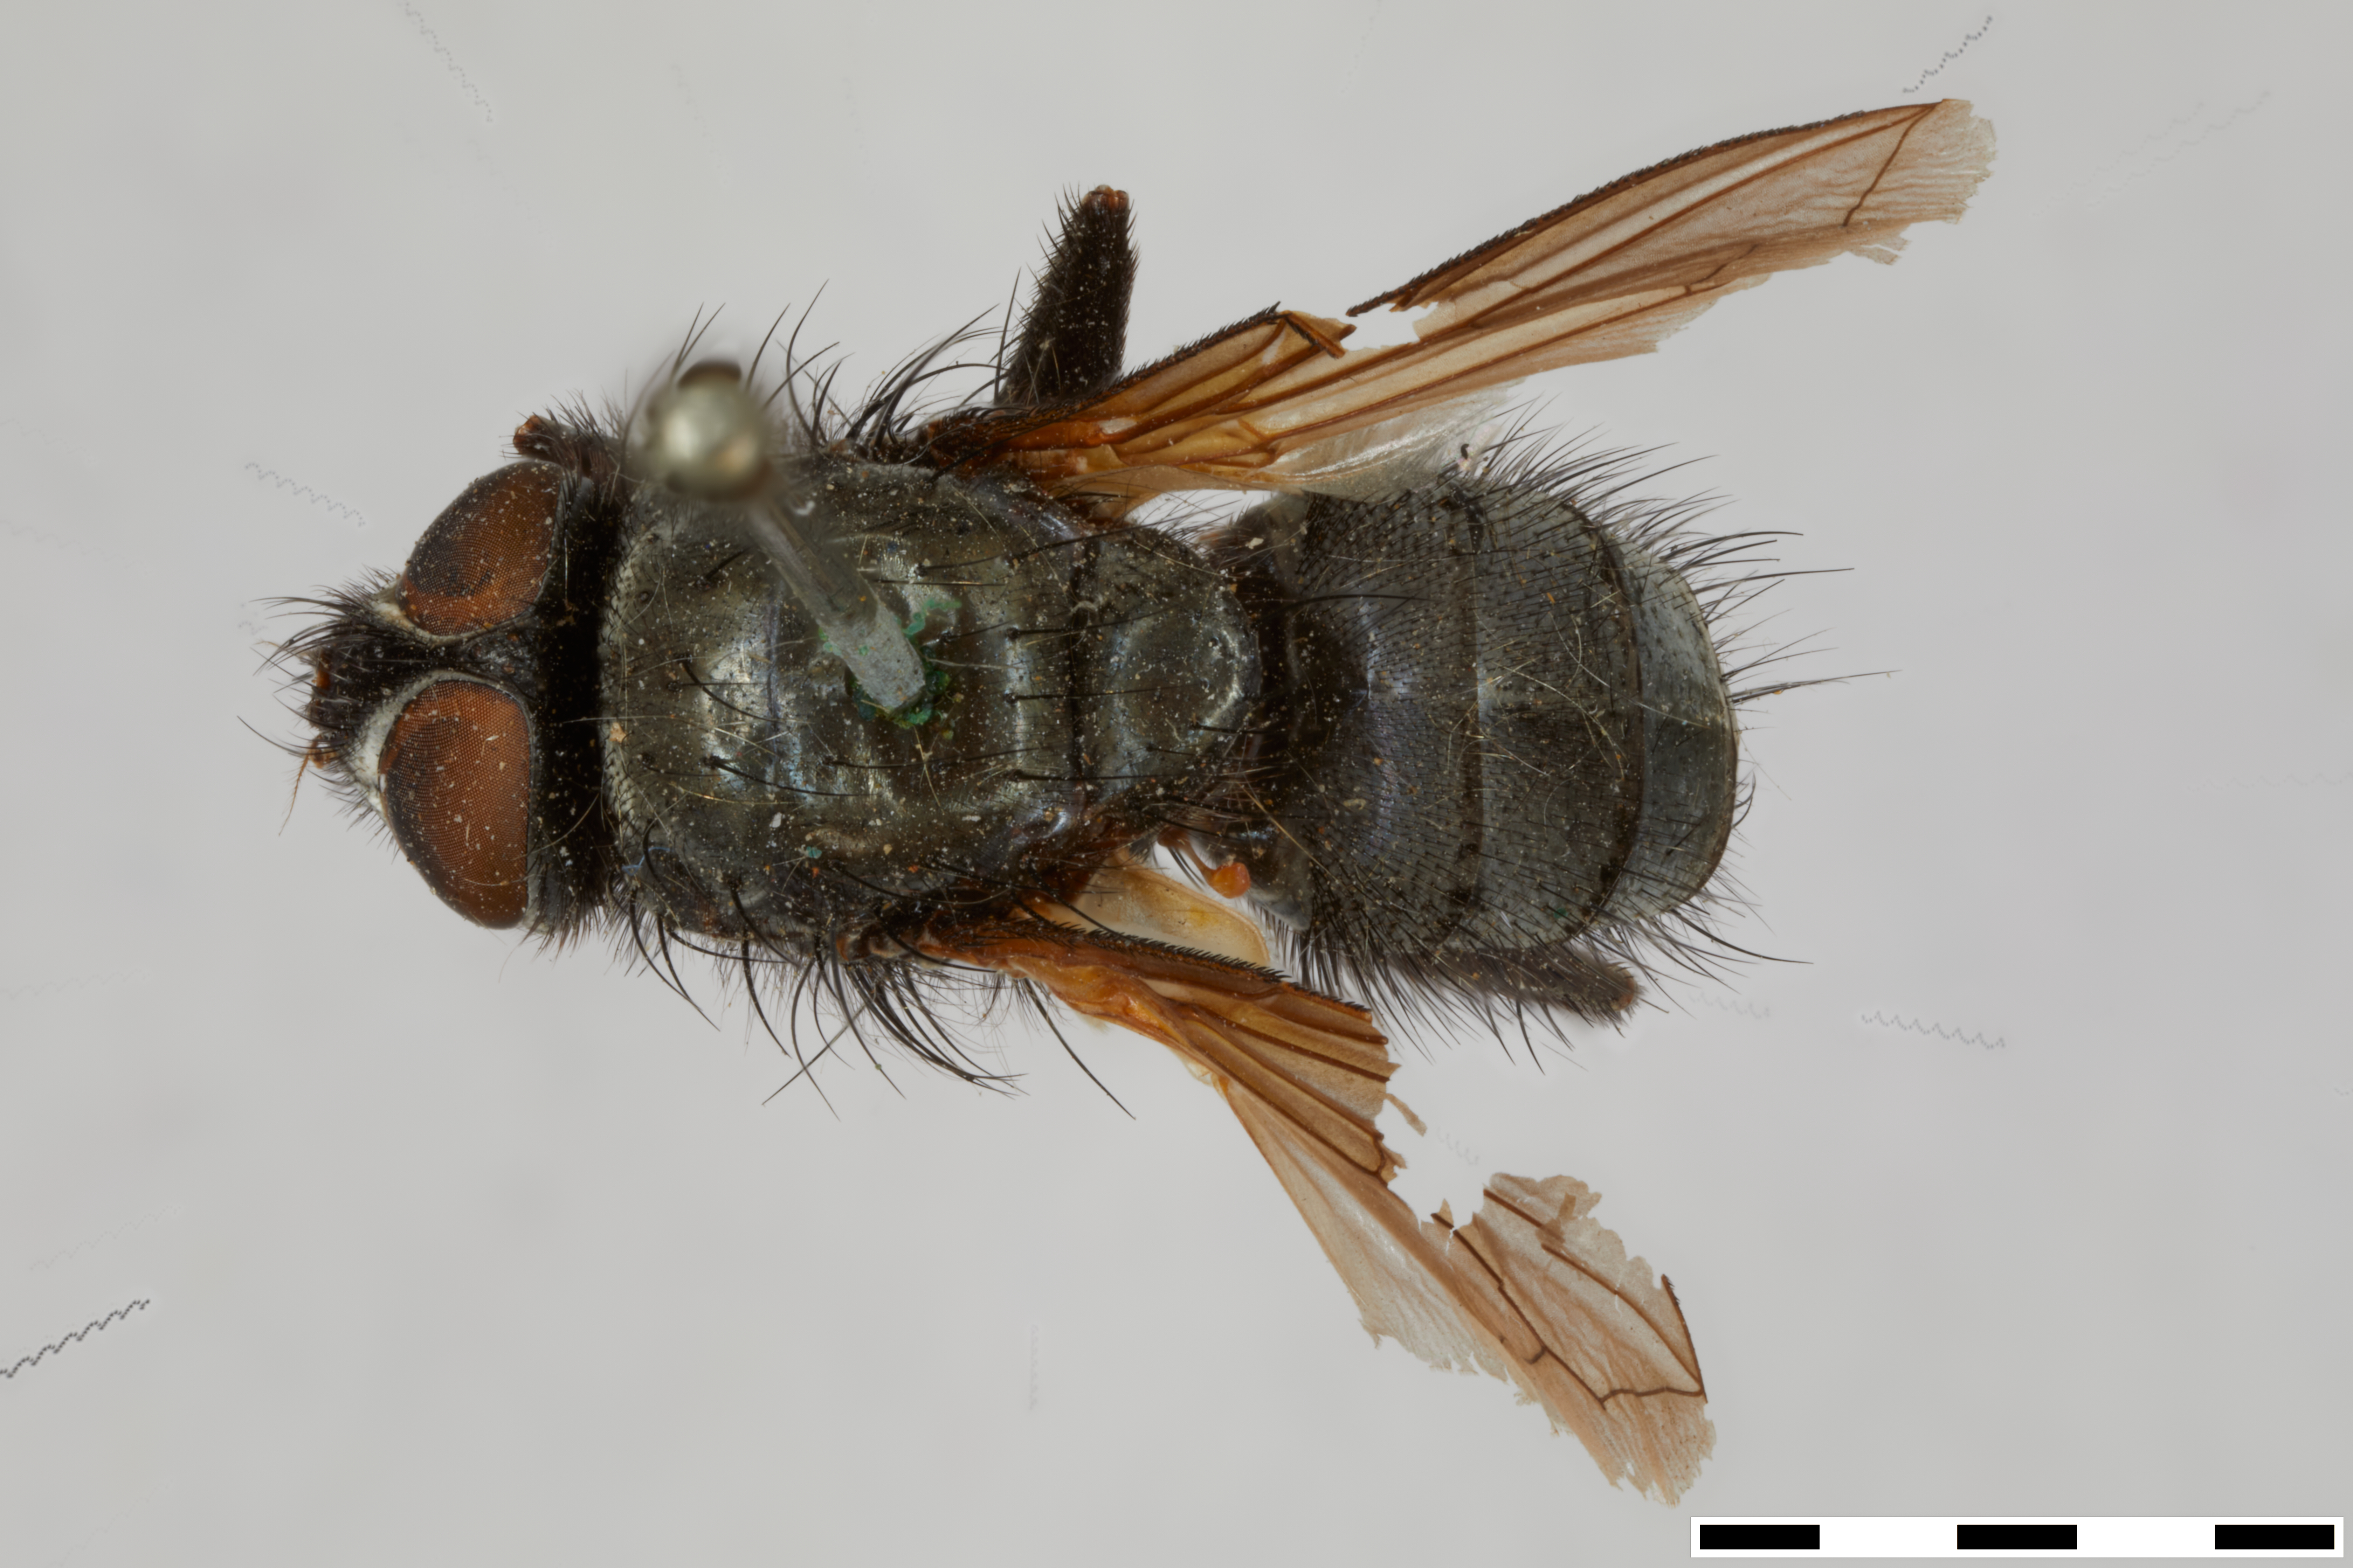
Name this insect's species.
Melanodexia grandis
